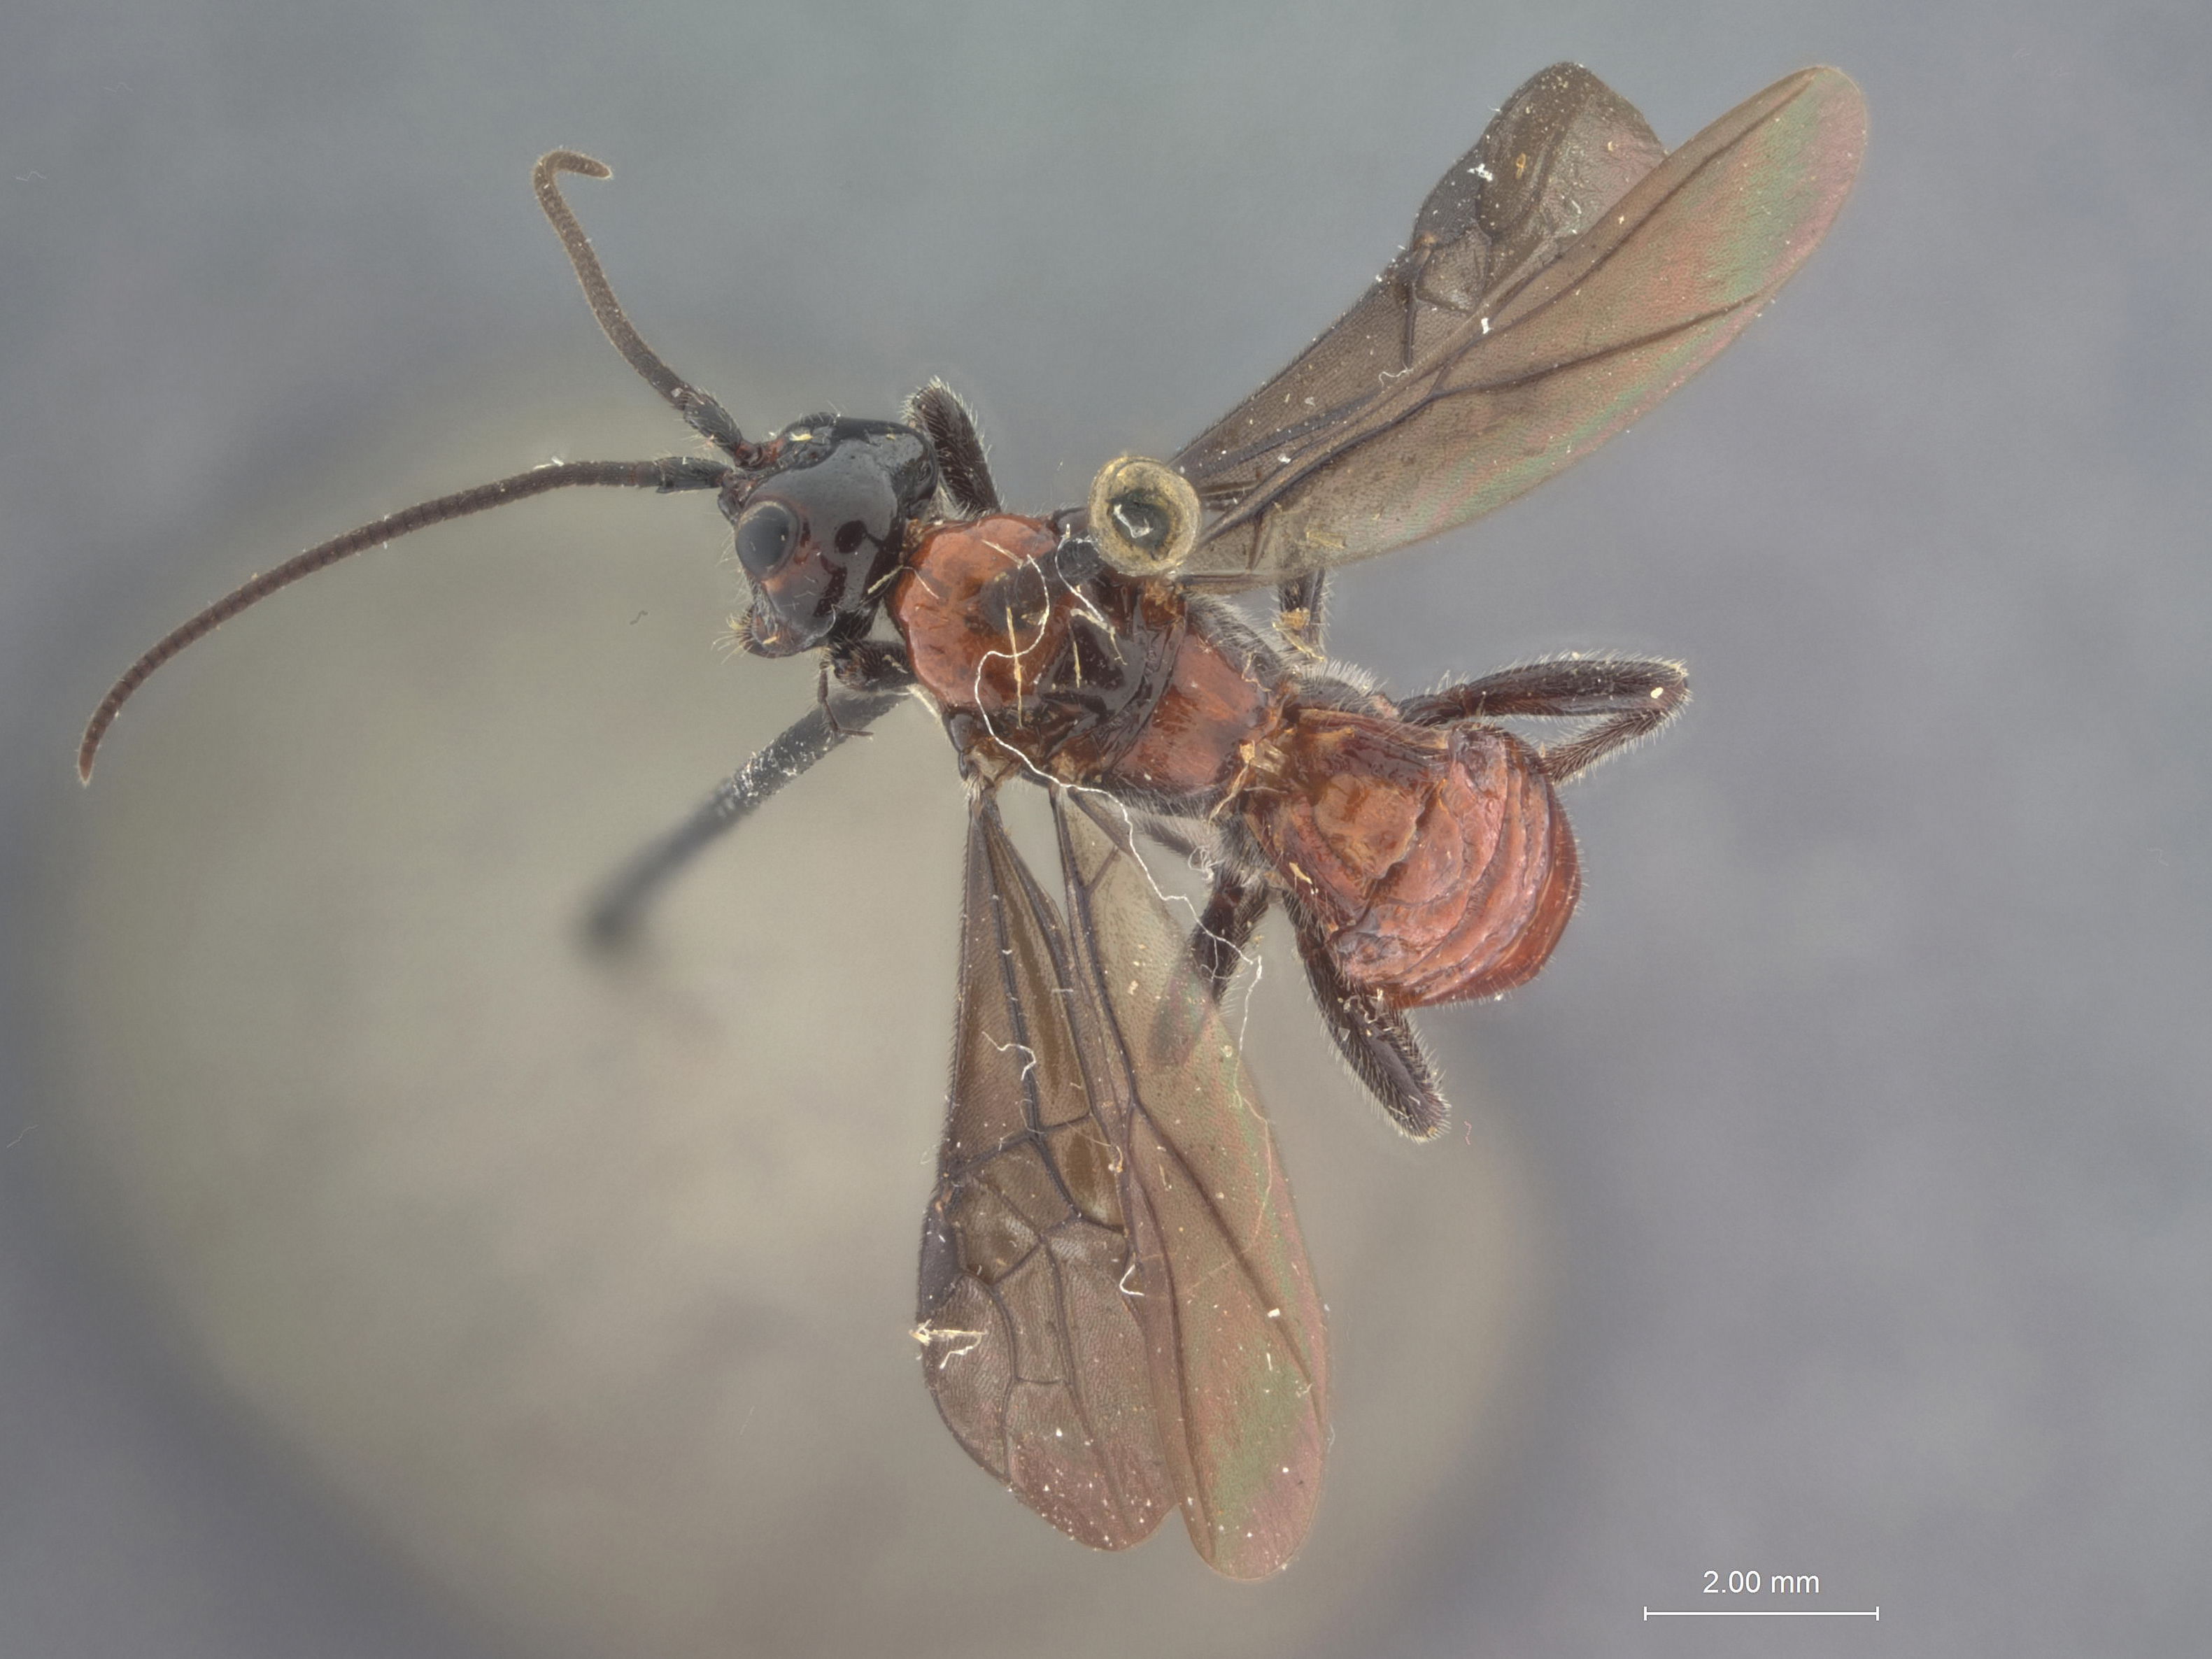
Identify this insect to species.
Alienoclypeus insolitus
